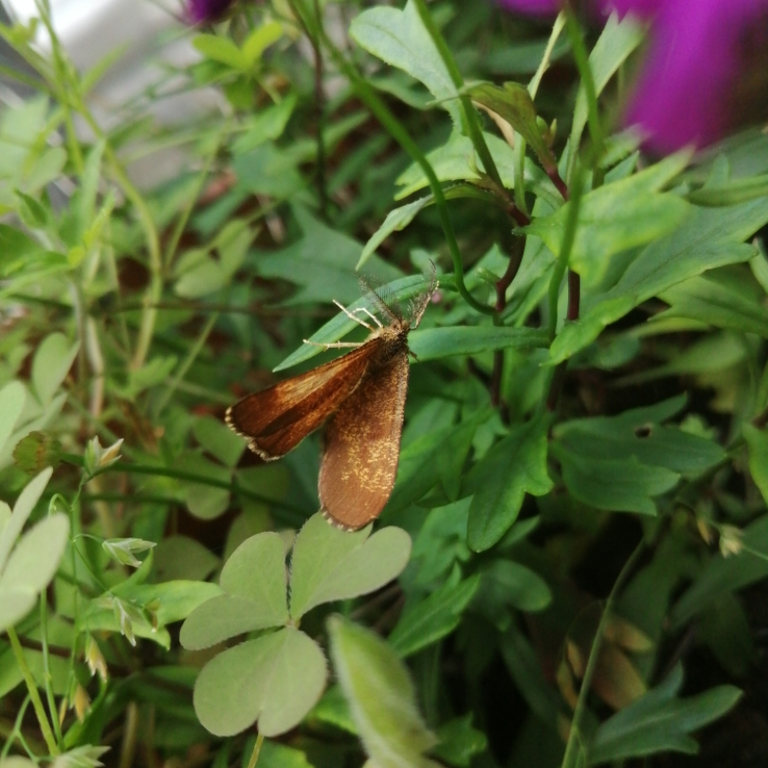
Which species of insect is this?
Ematurga atomaria
